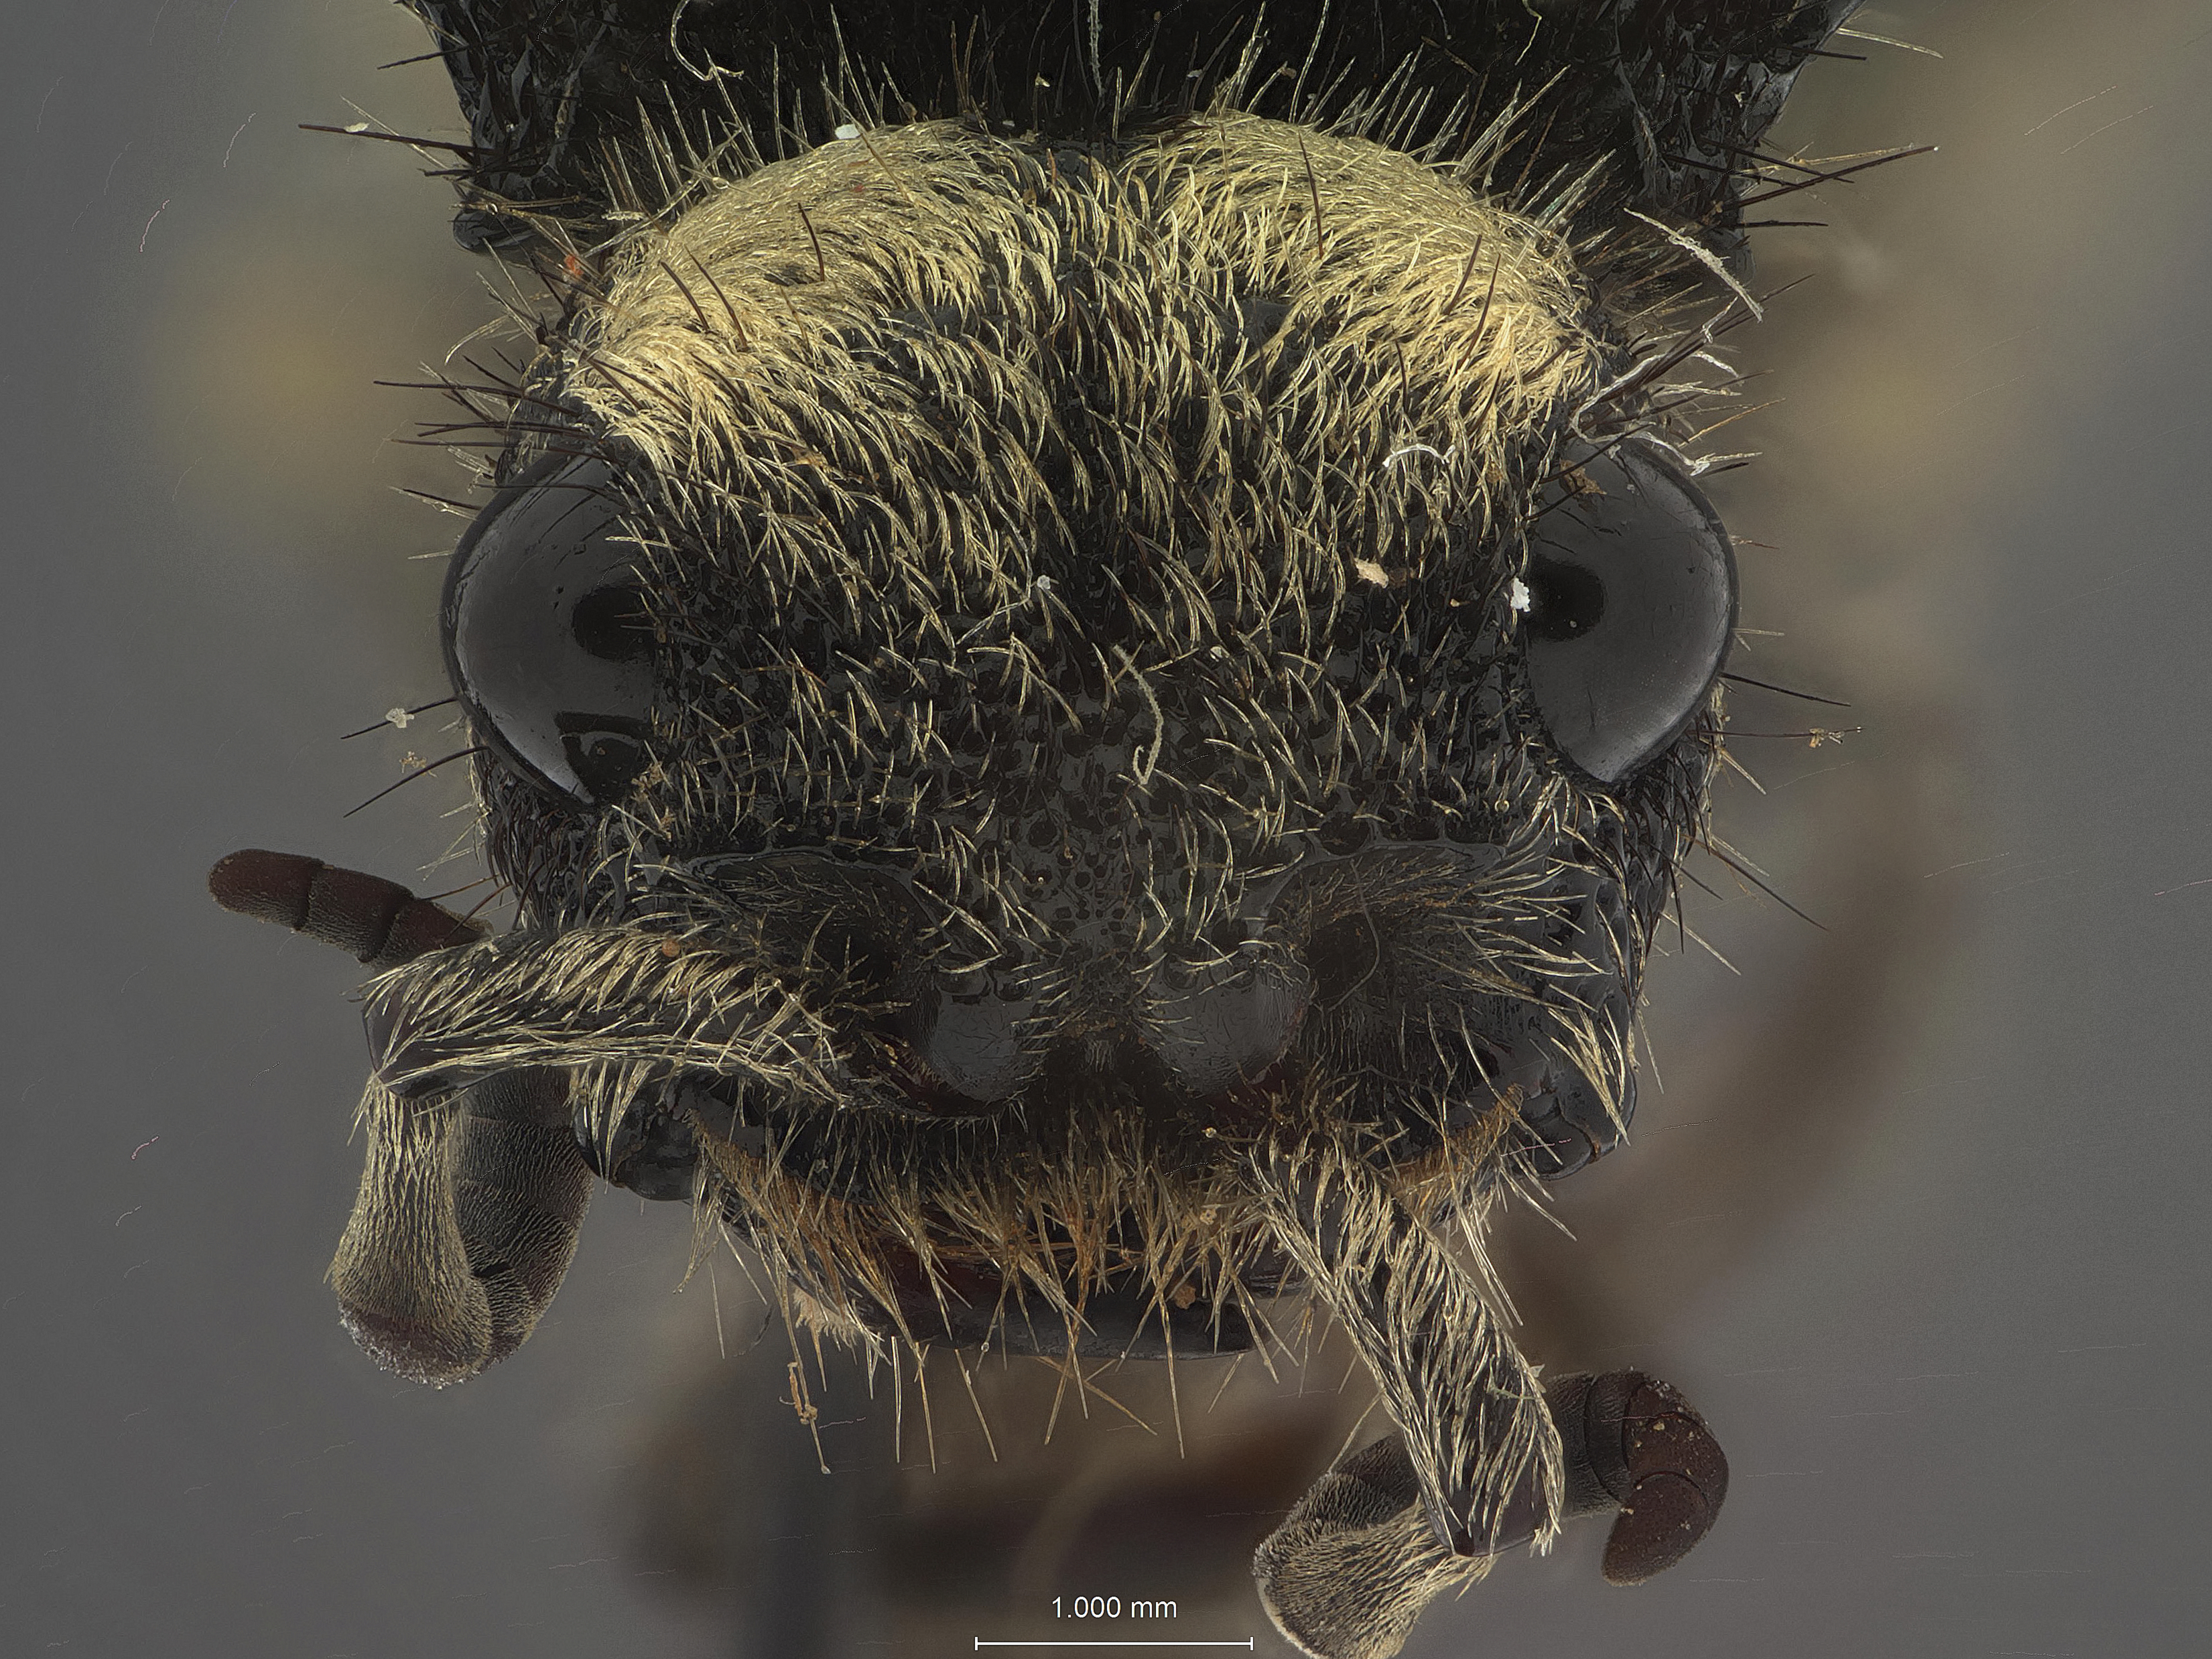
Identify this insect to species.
Sphaeropthalma peruviana
